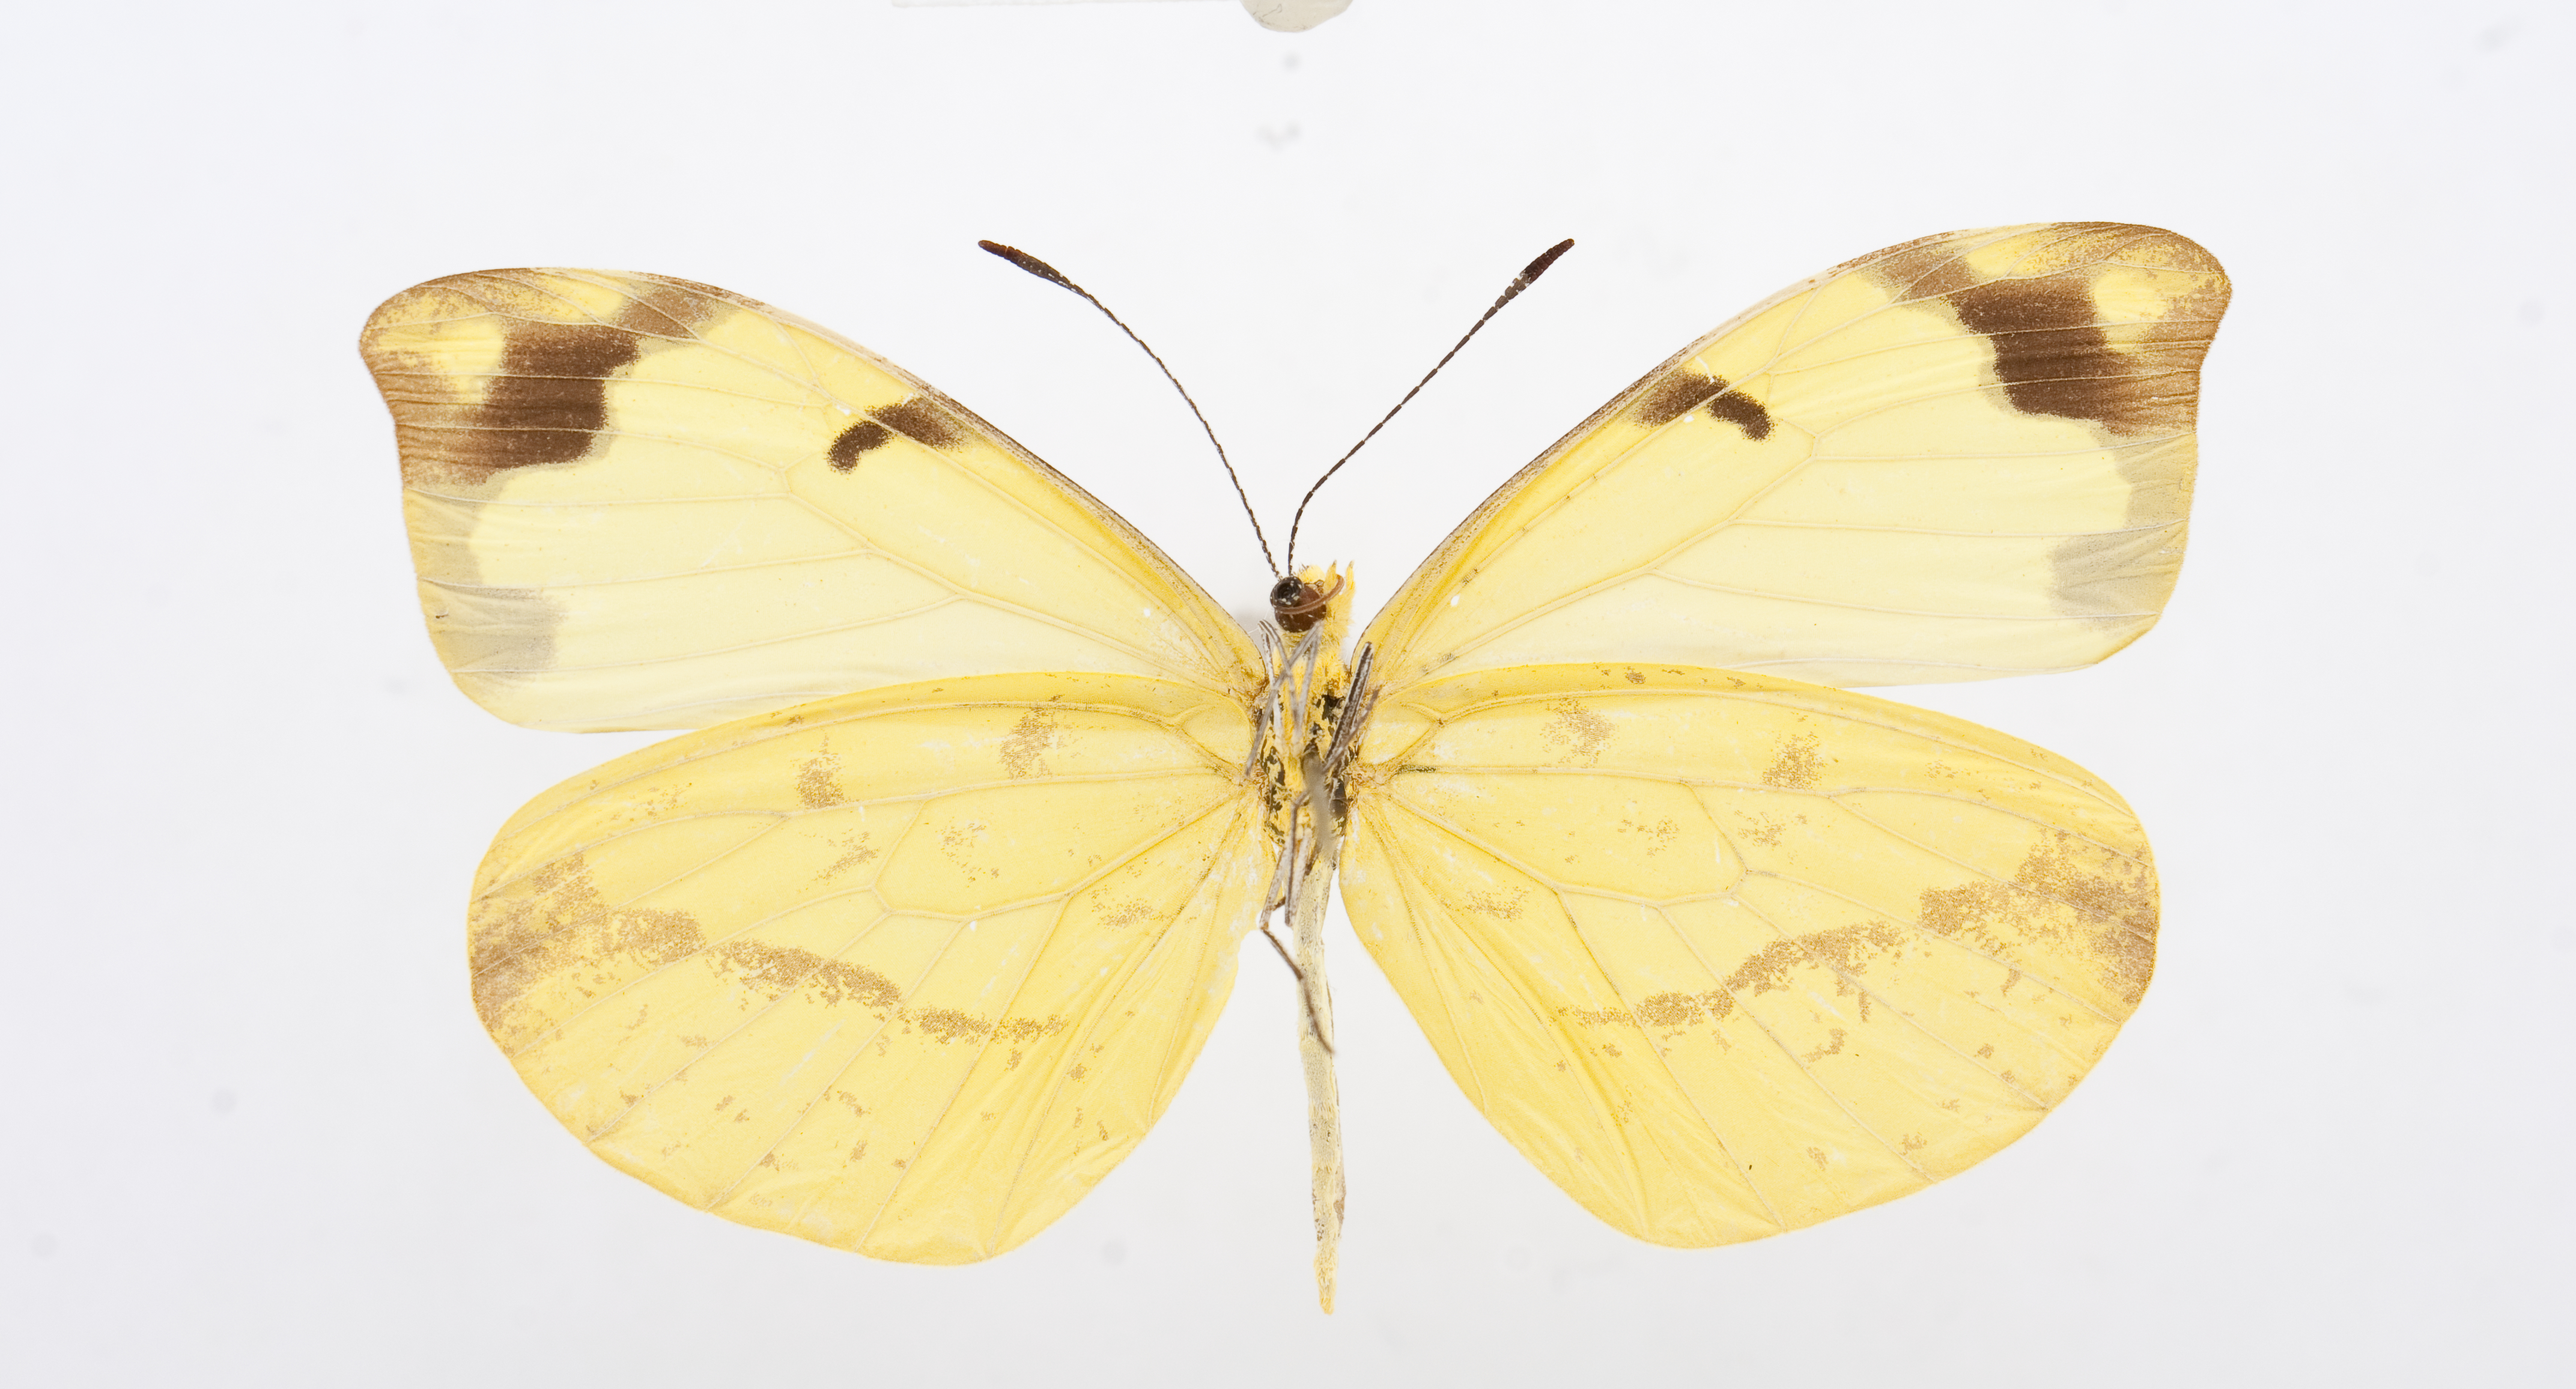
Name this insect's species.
Enantia mazai
